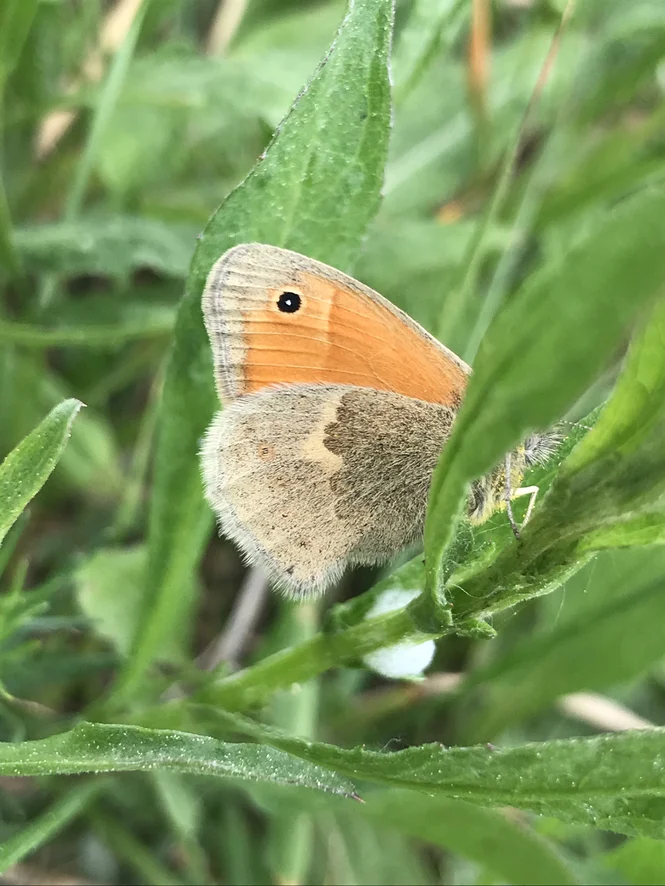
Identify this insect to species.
Coenonympha pamphilus
